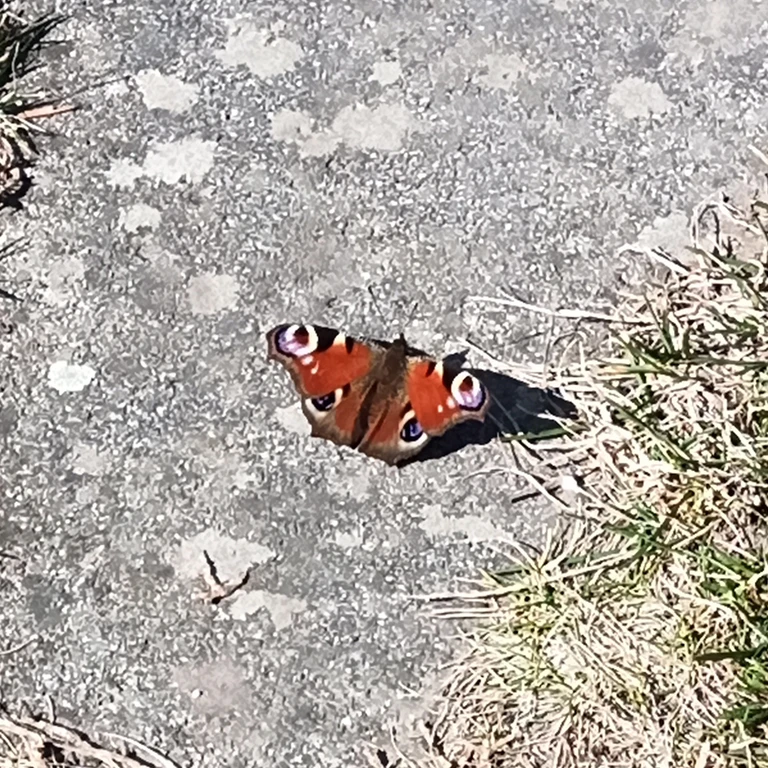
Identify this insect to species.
Aglais io
